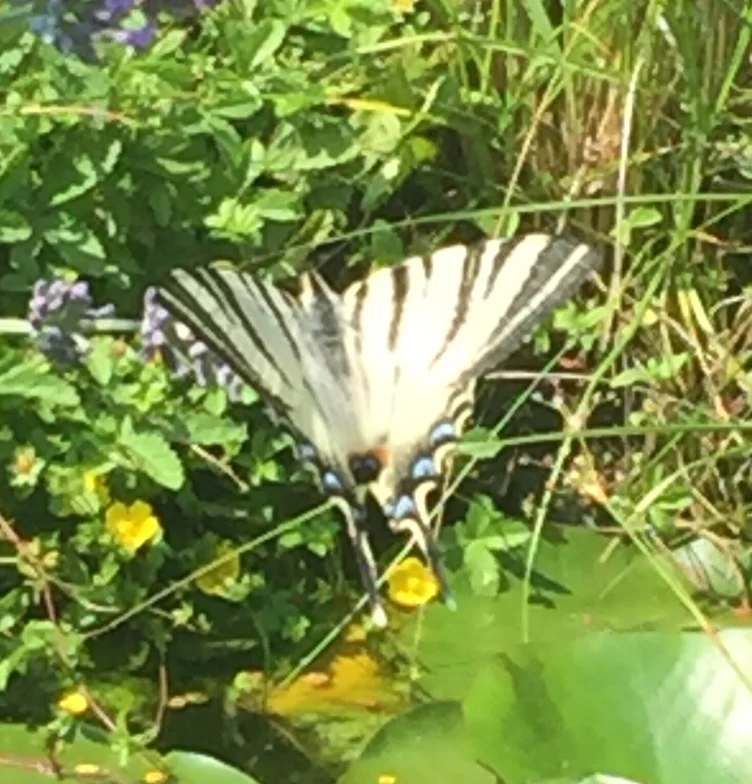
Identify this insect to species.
Iphiclides podalirius
